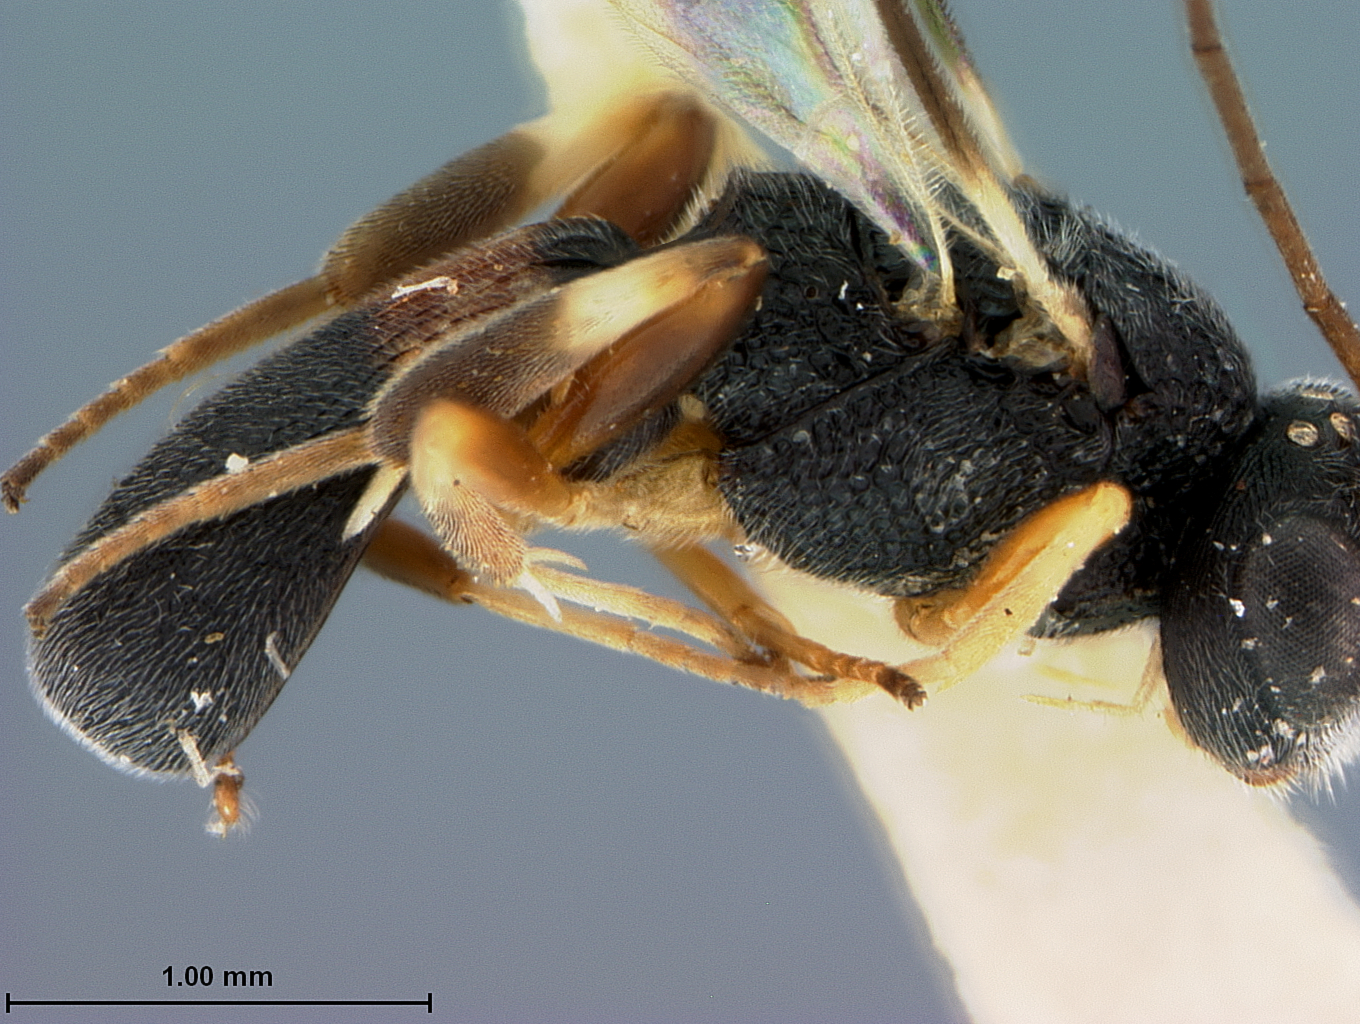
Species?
Chelonus tenuicornis
